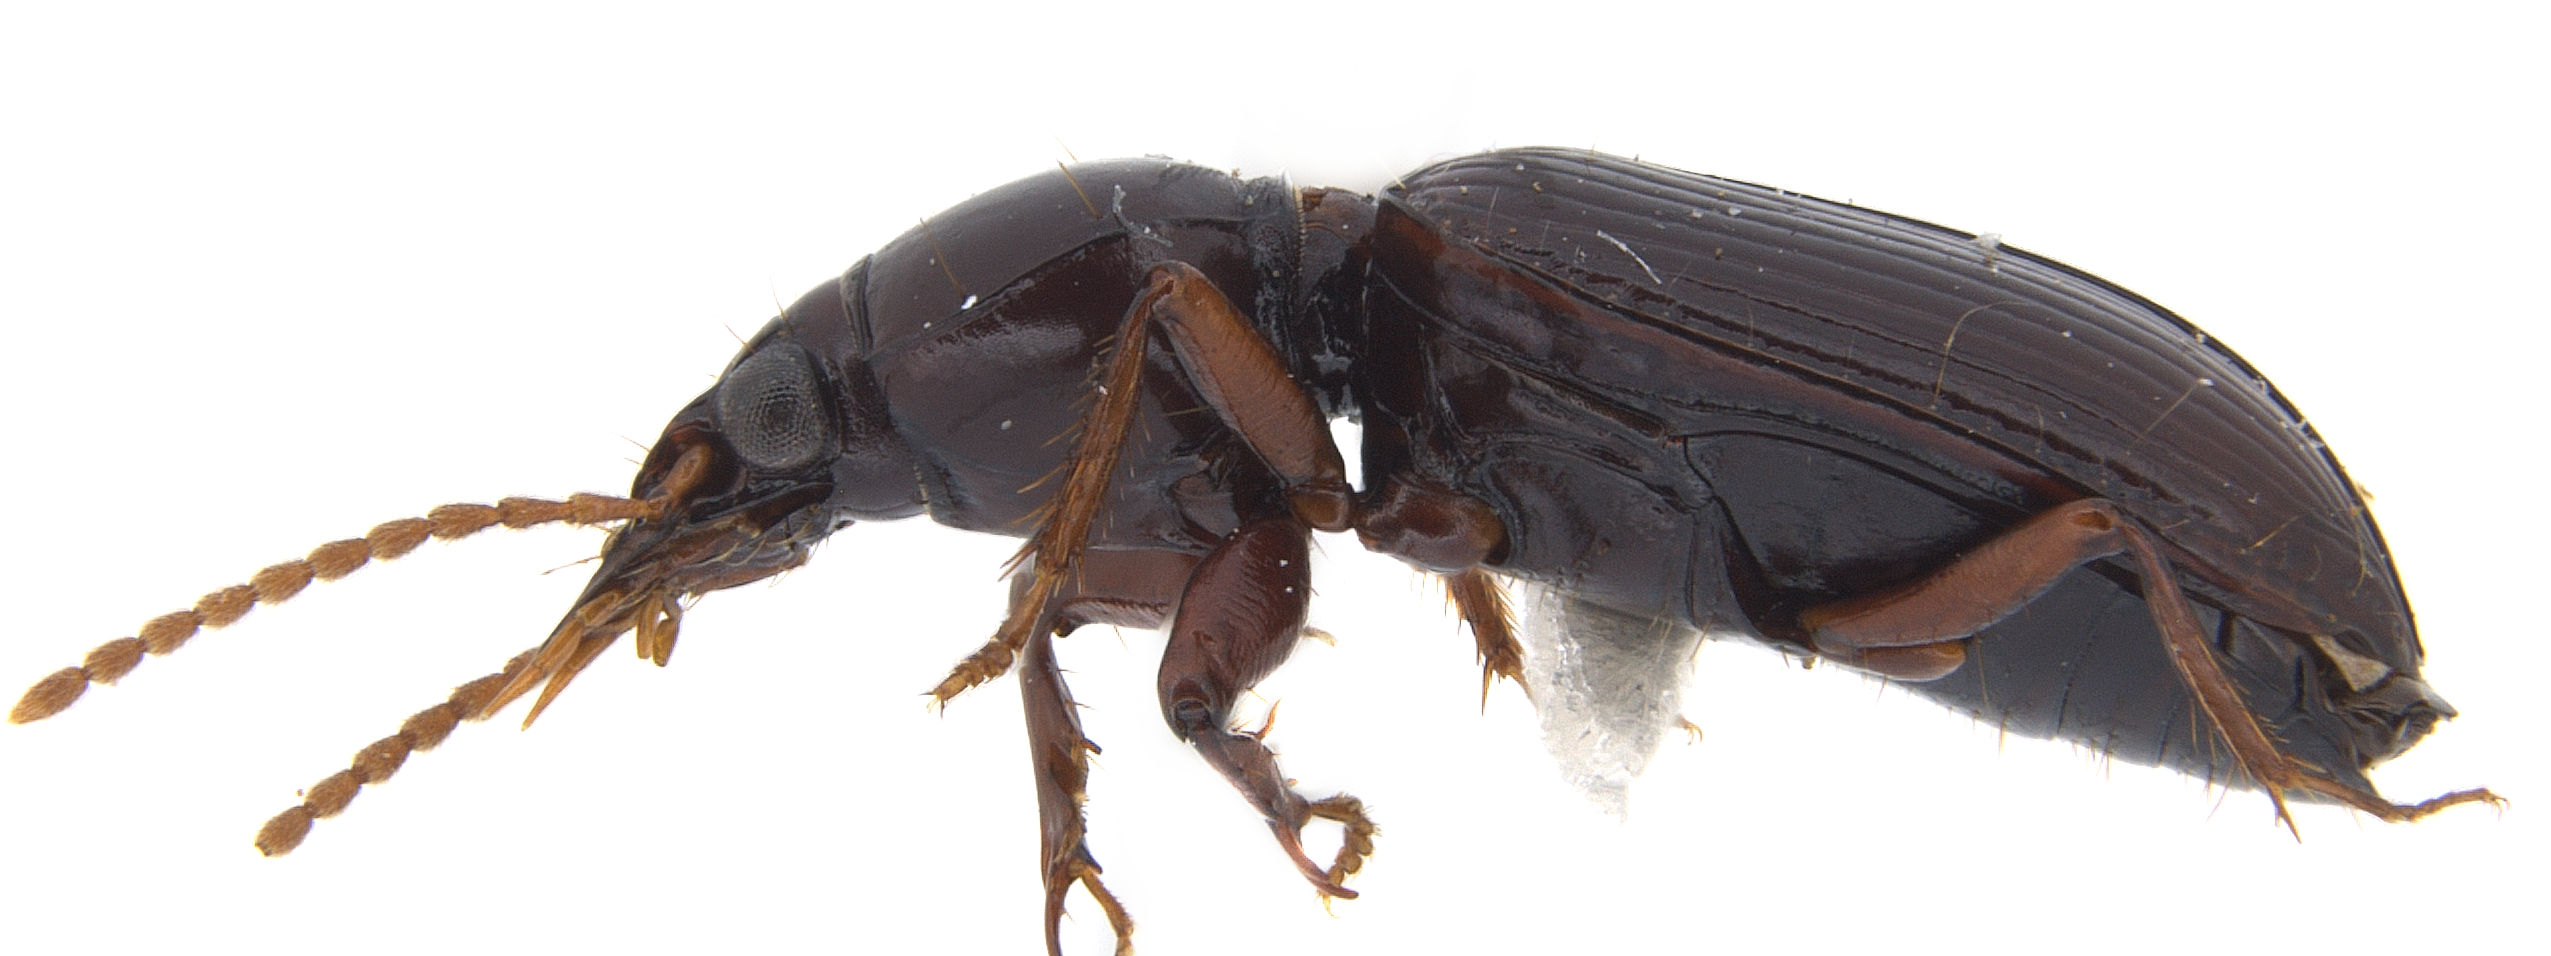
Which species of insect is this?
Ardistomis batesi
